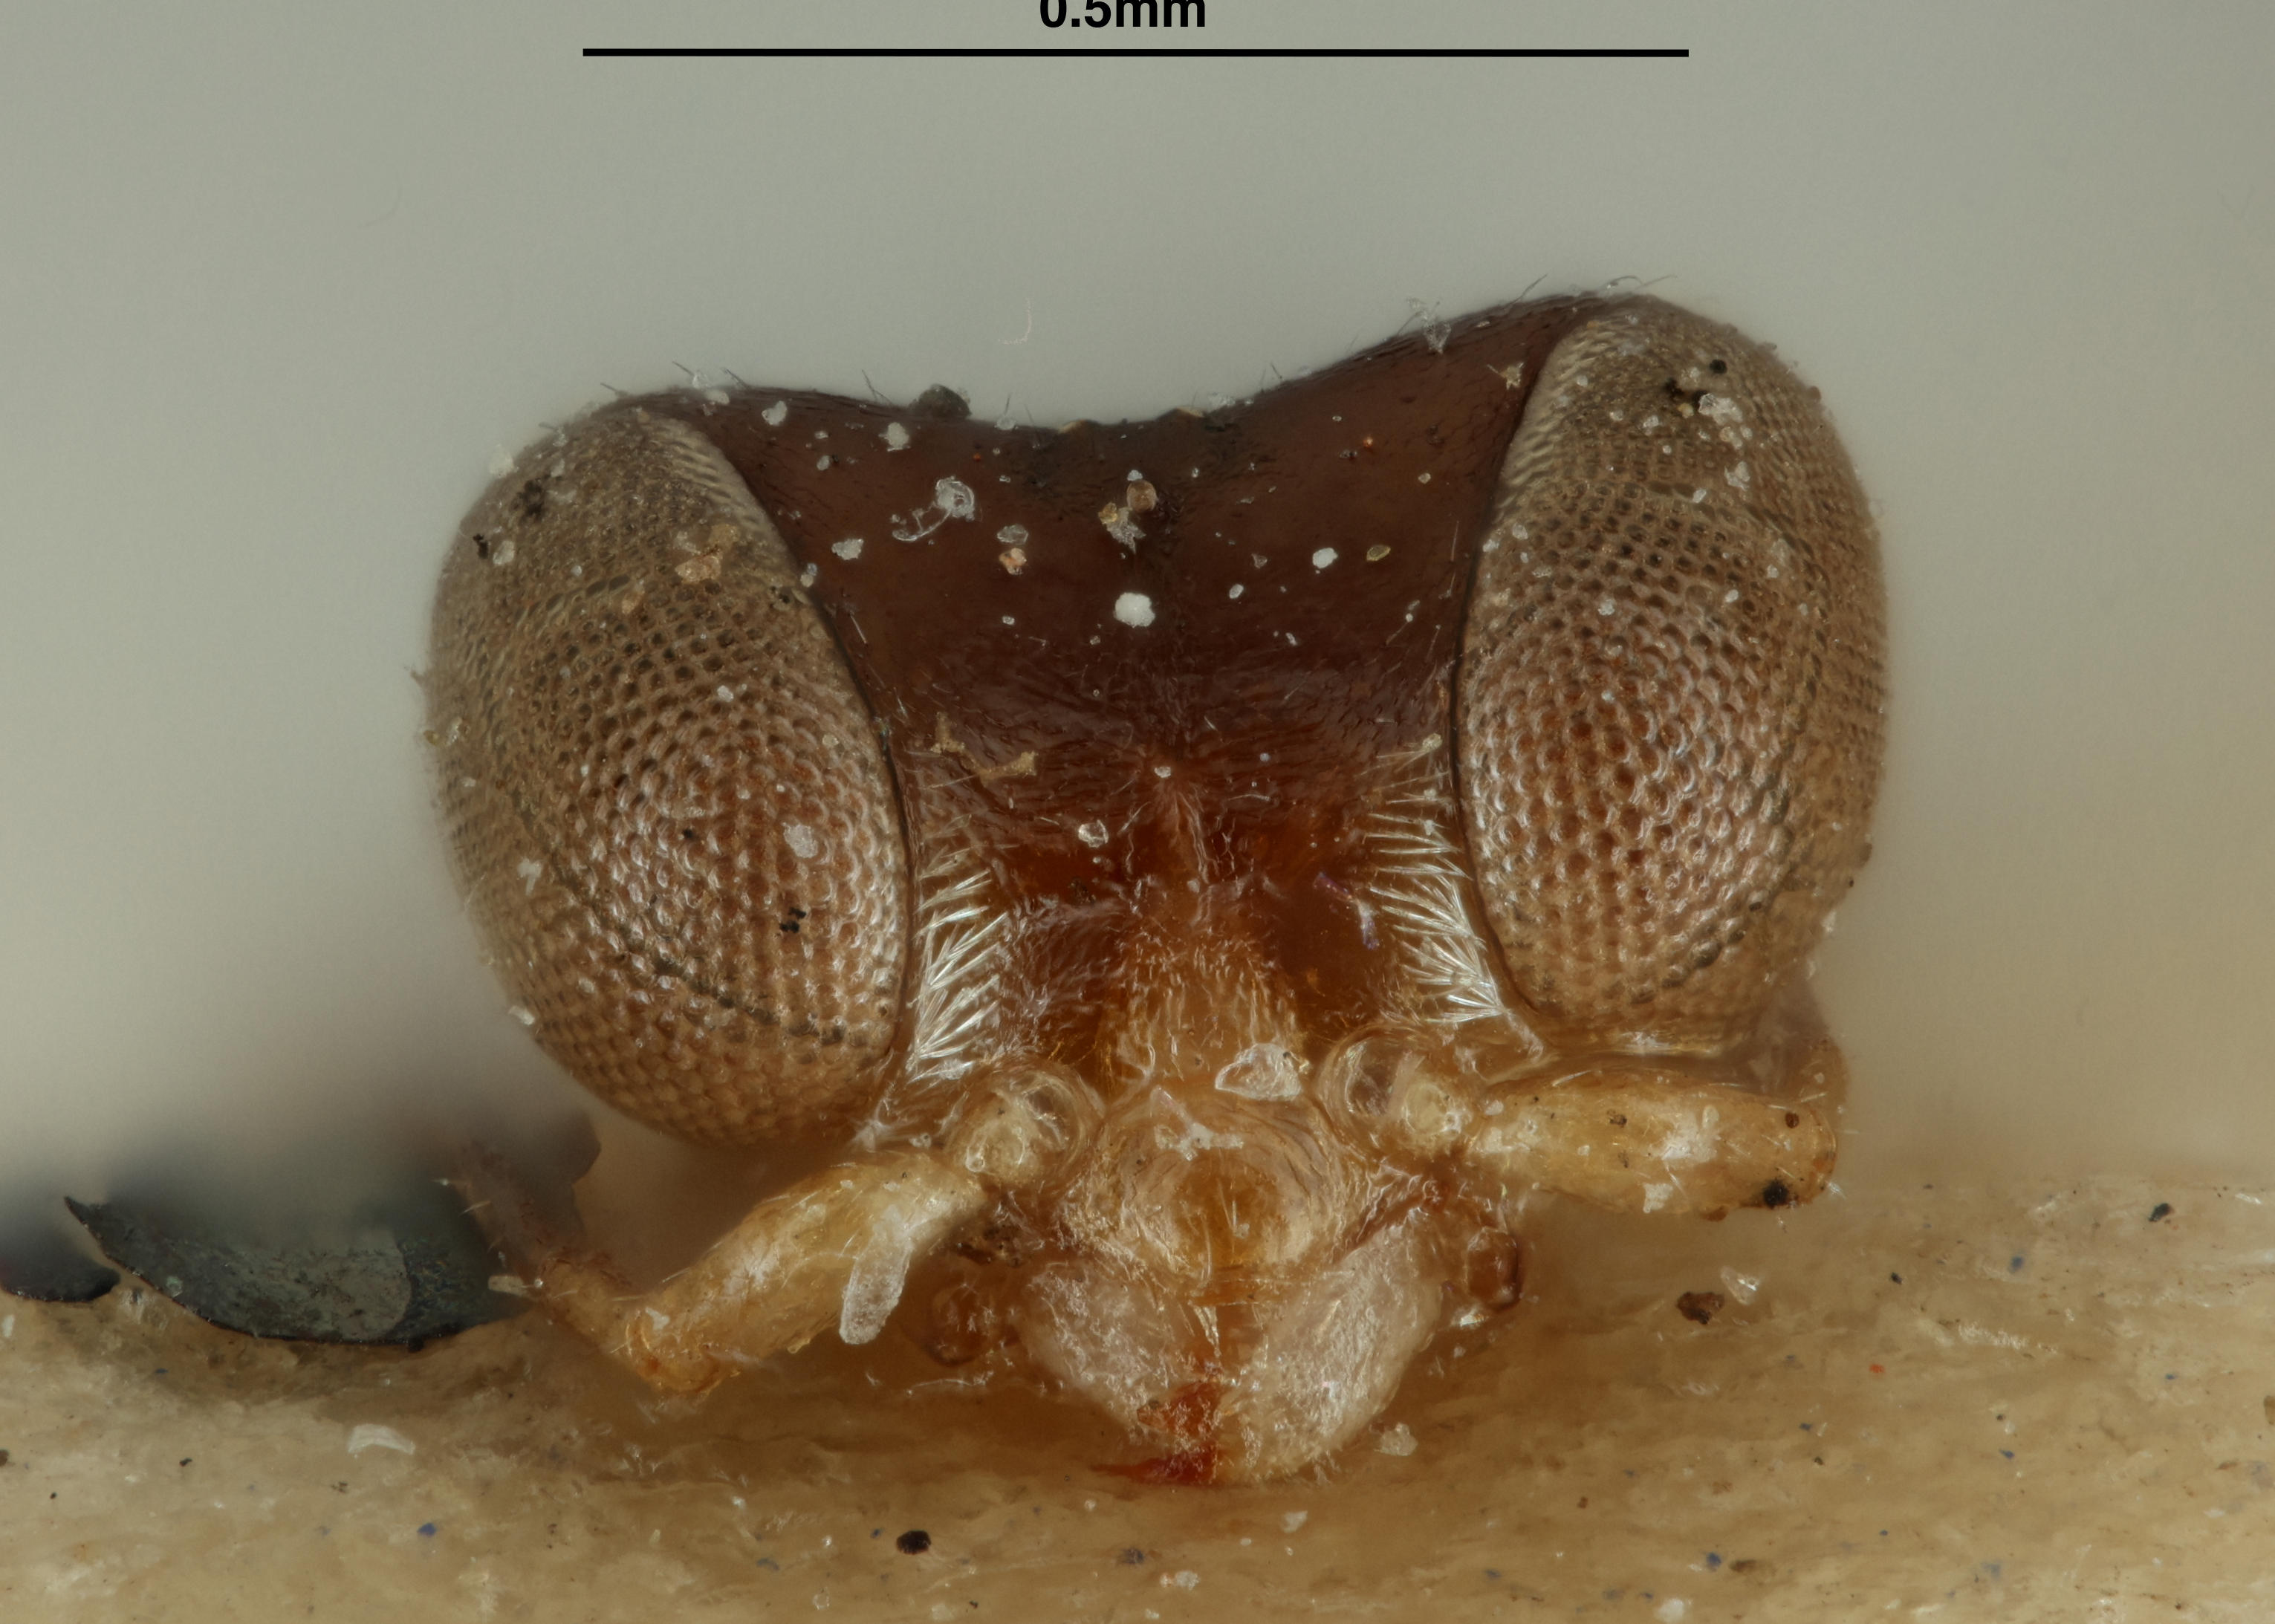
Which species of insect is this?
Gonatopus inimicis
